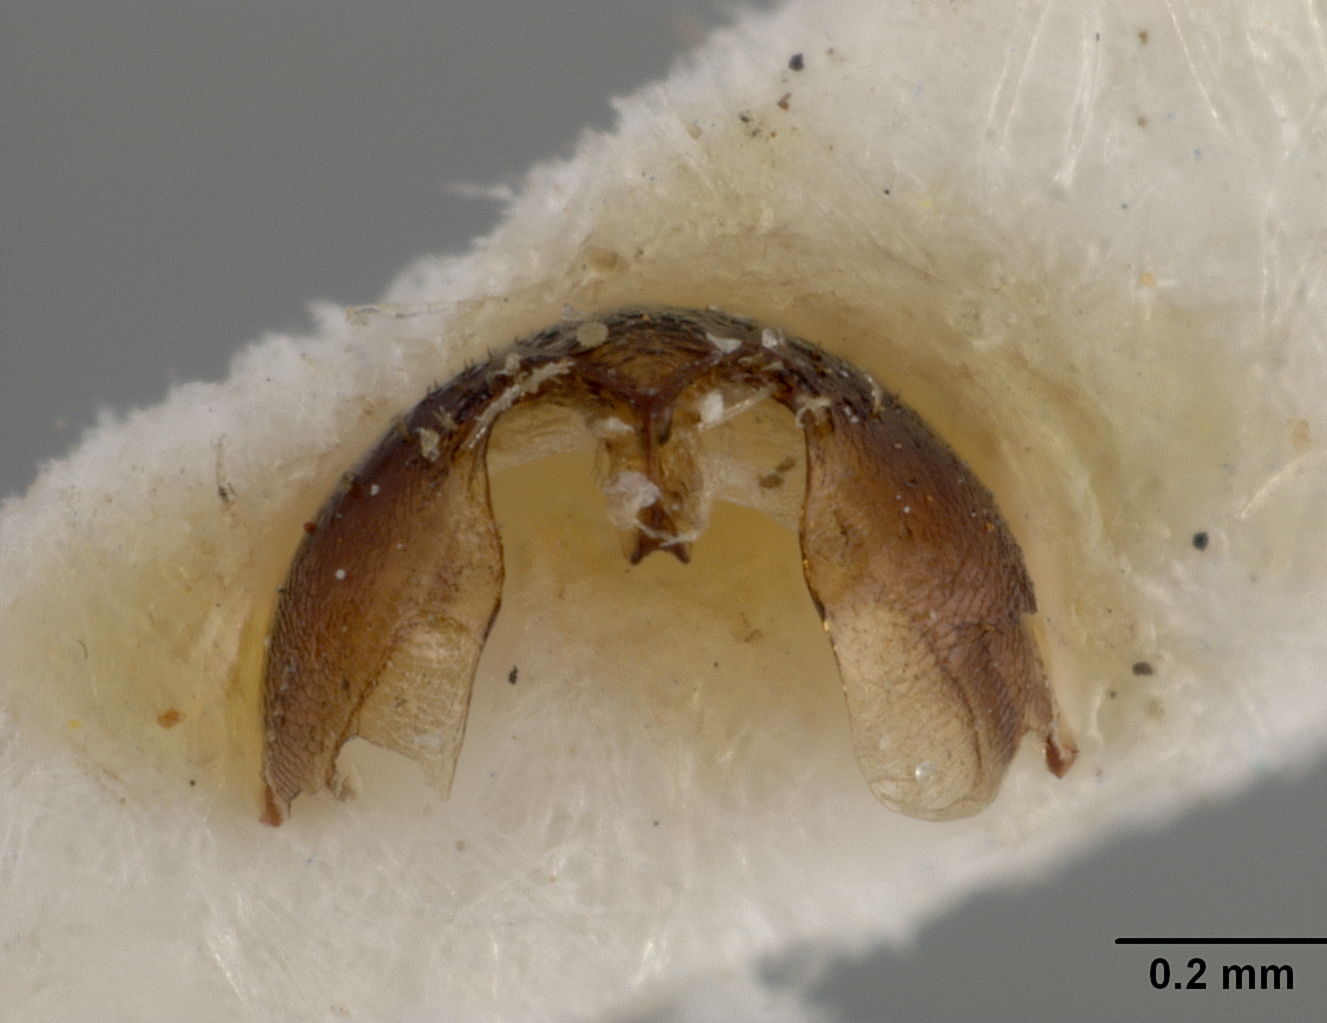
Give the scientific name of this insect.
Perdita micheneri
